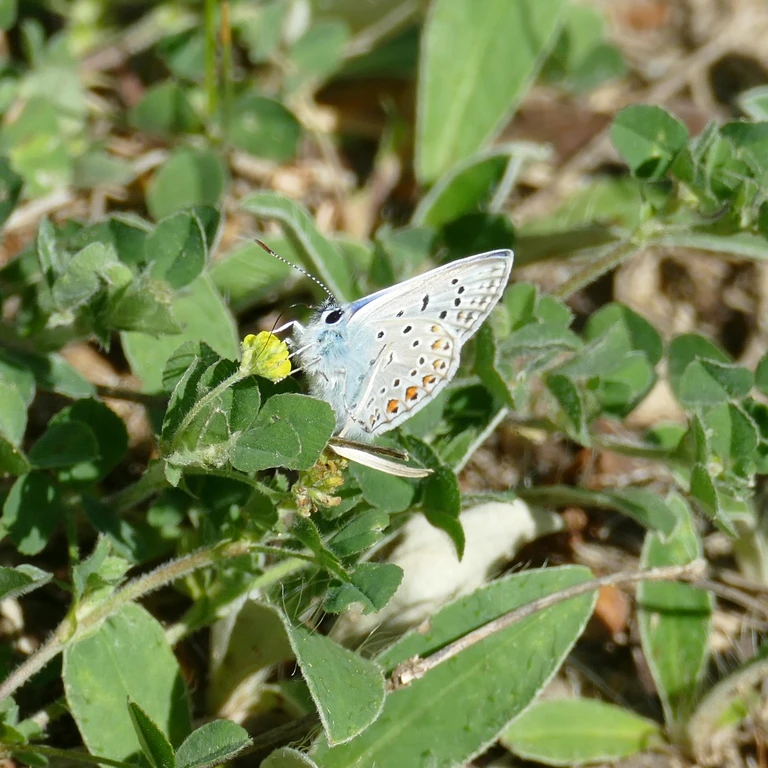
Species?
Polyommatus icarus
